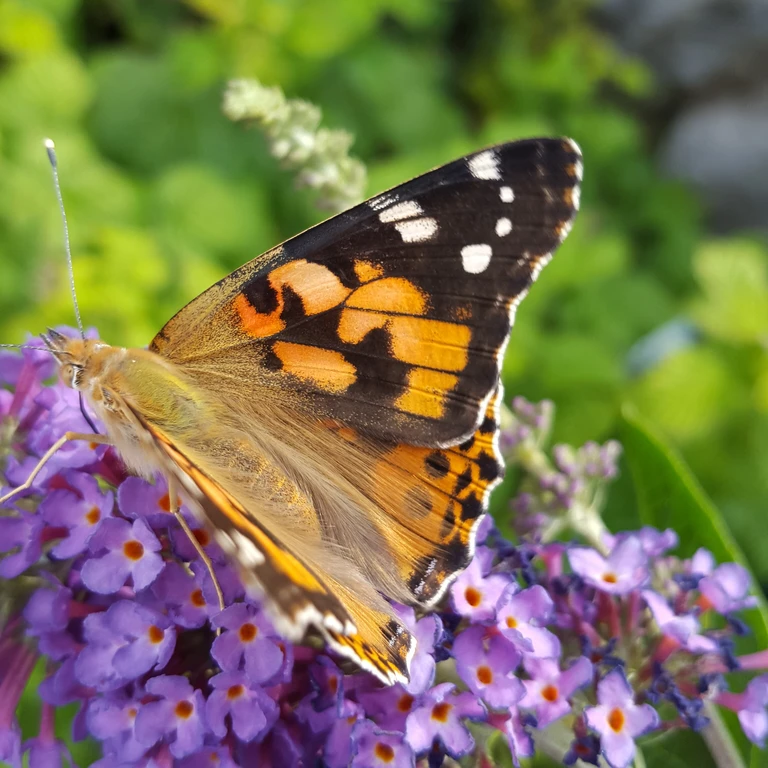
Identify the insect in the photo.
Vanessa cardui
